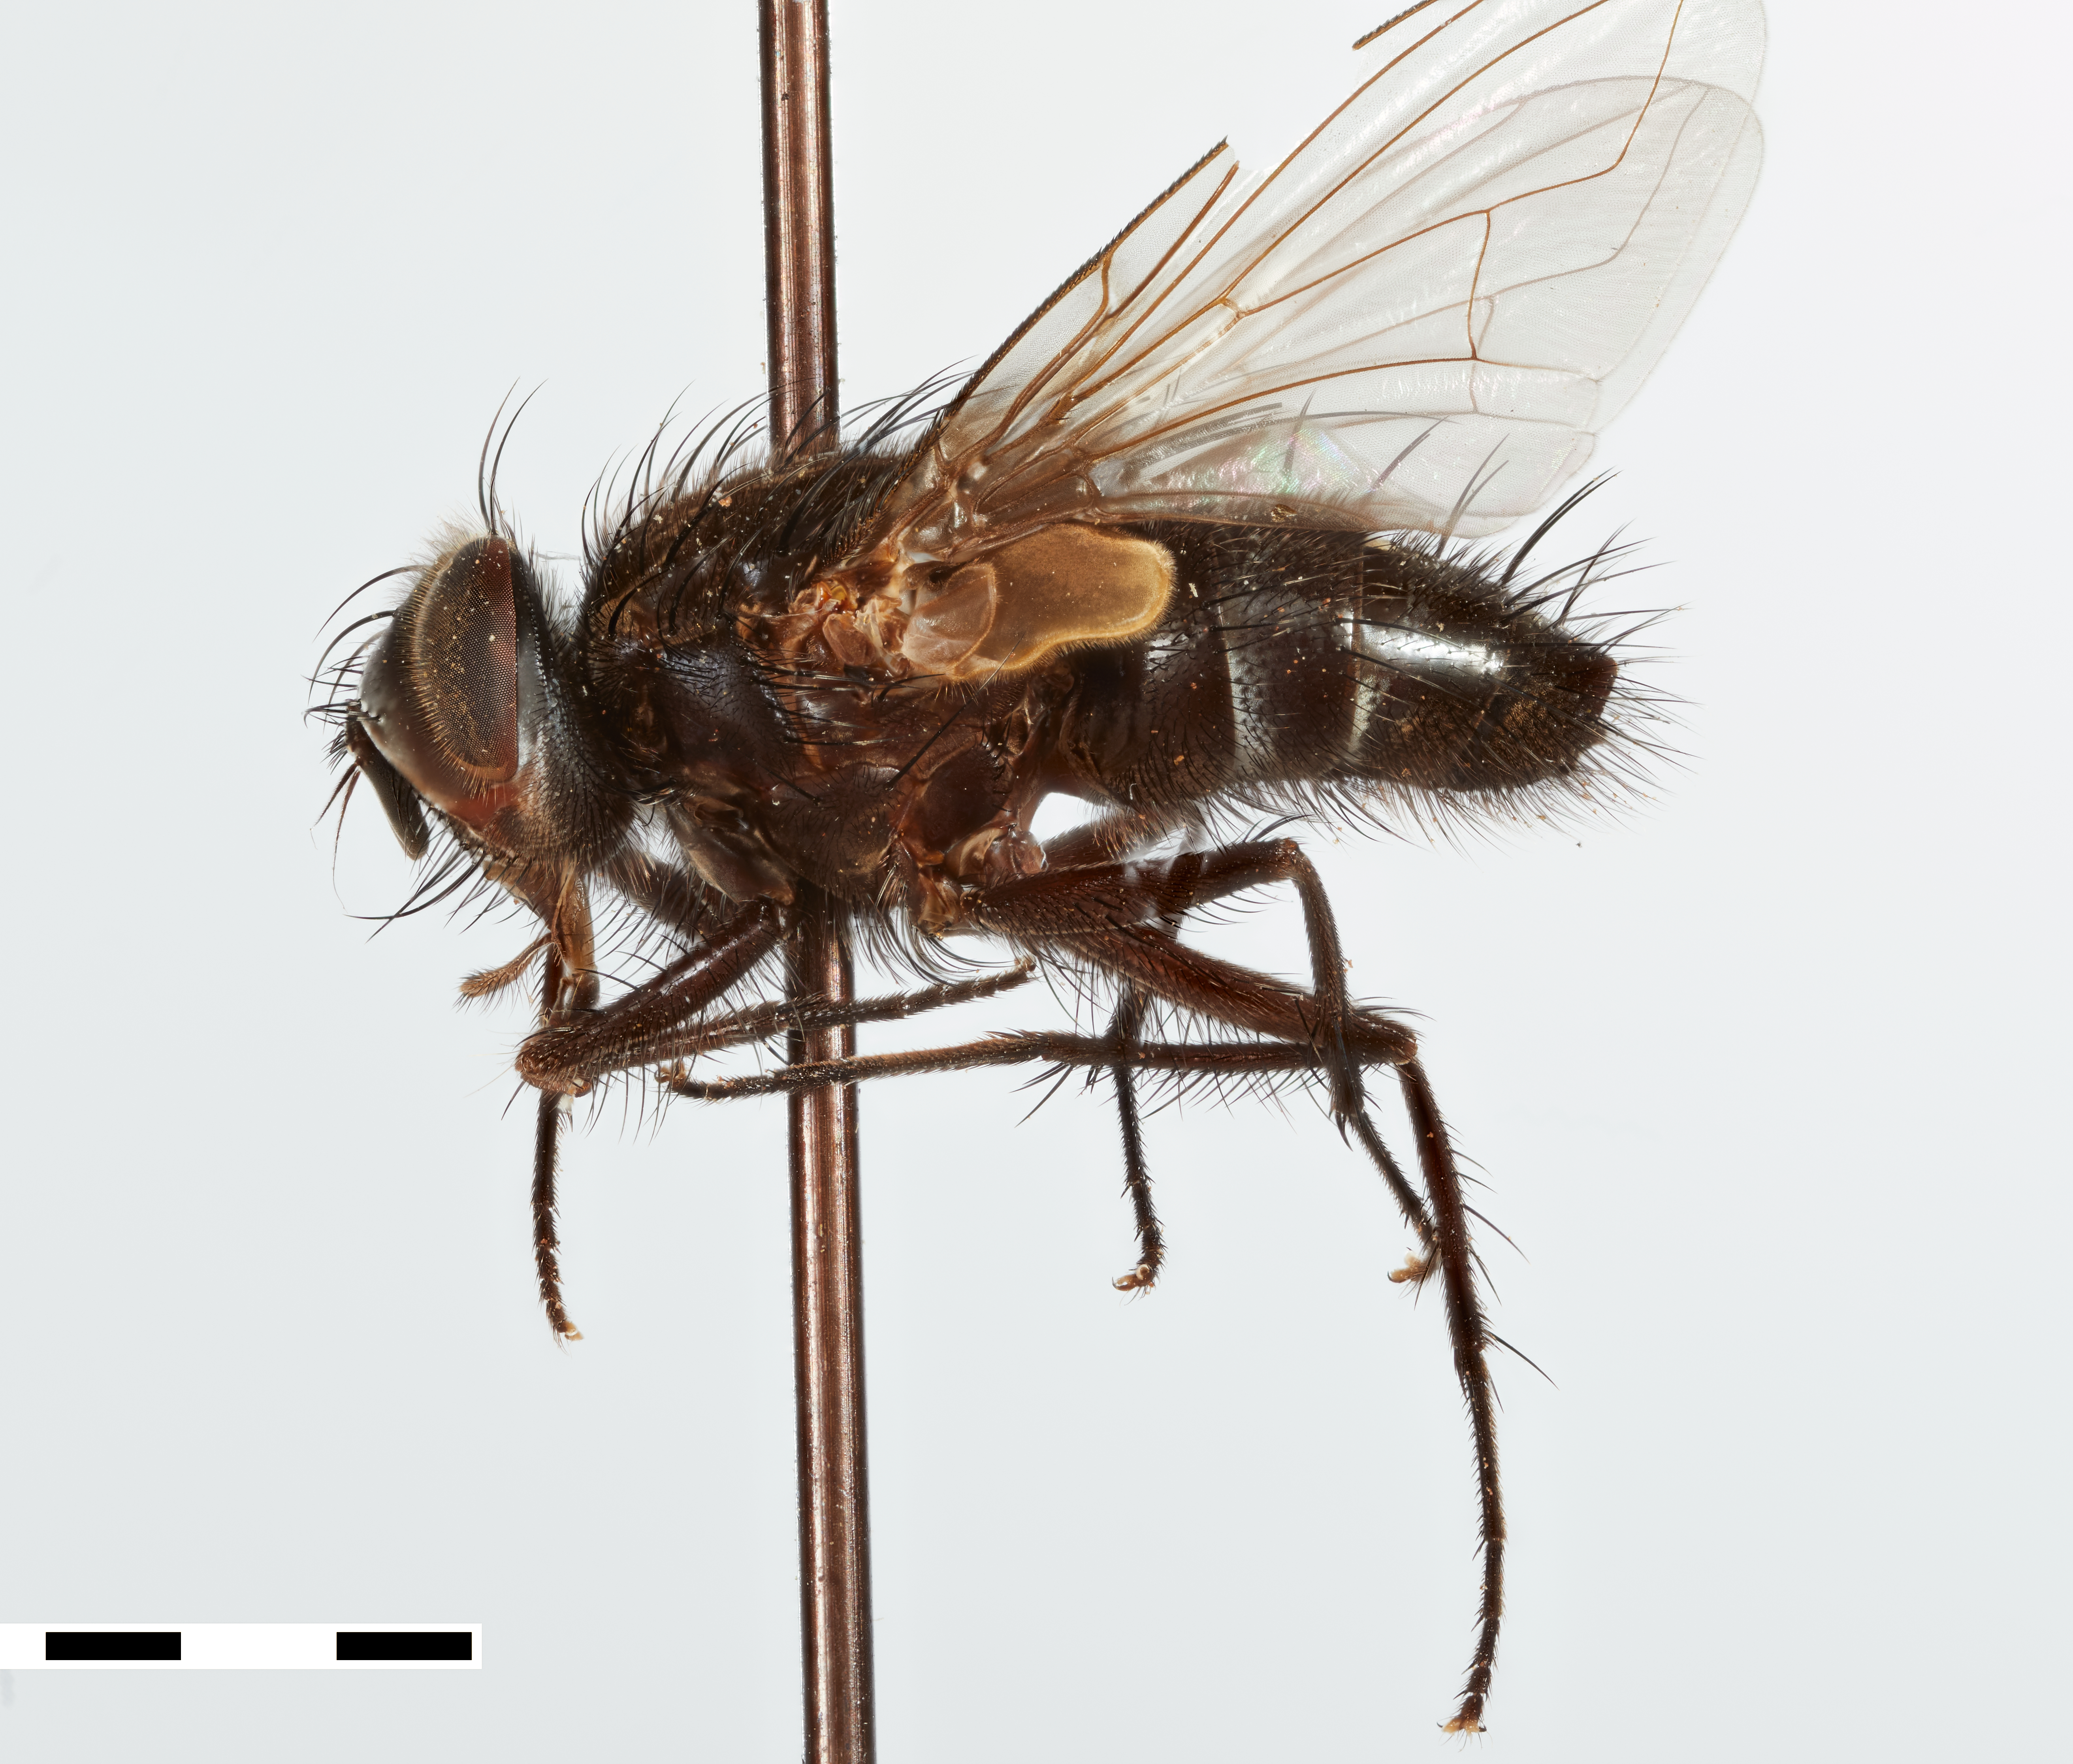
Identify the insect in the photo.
Hemiargyra huascarayus
